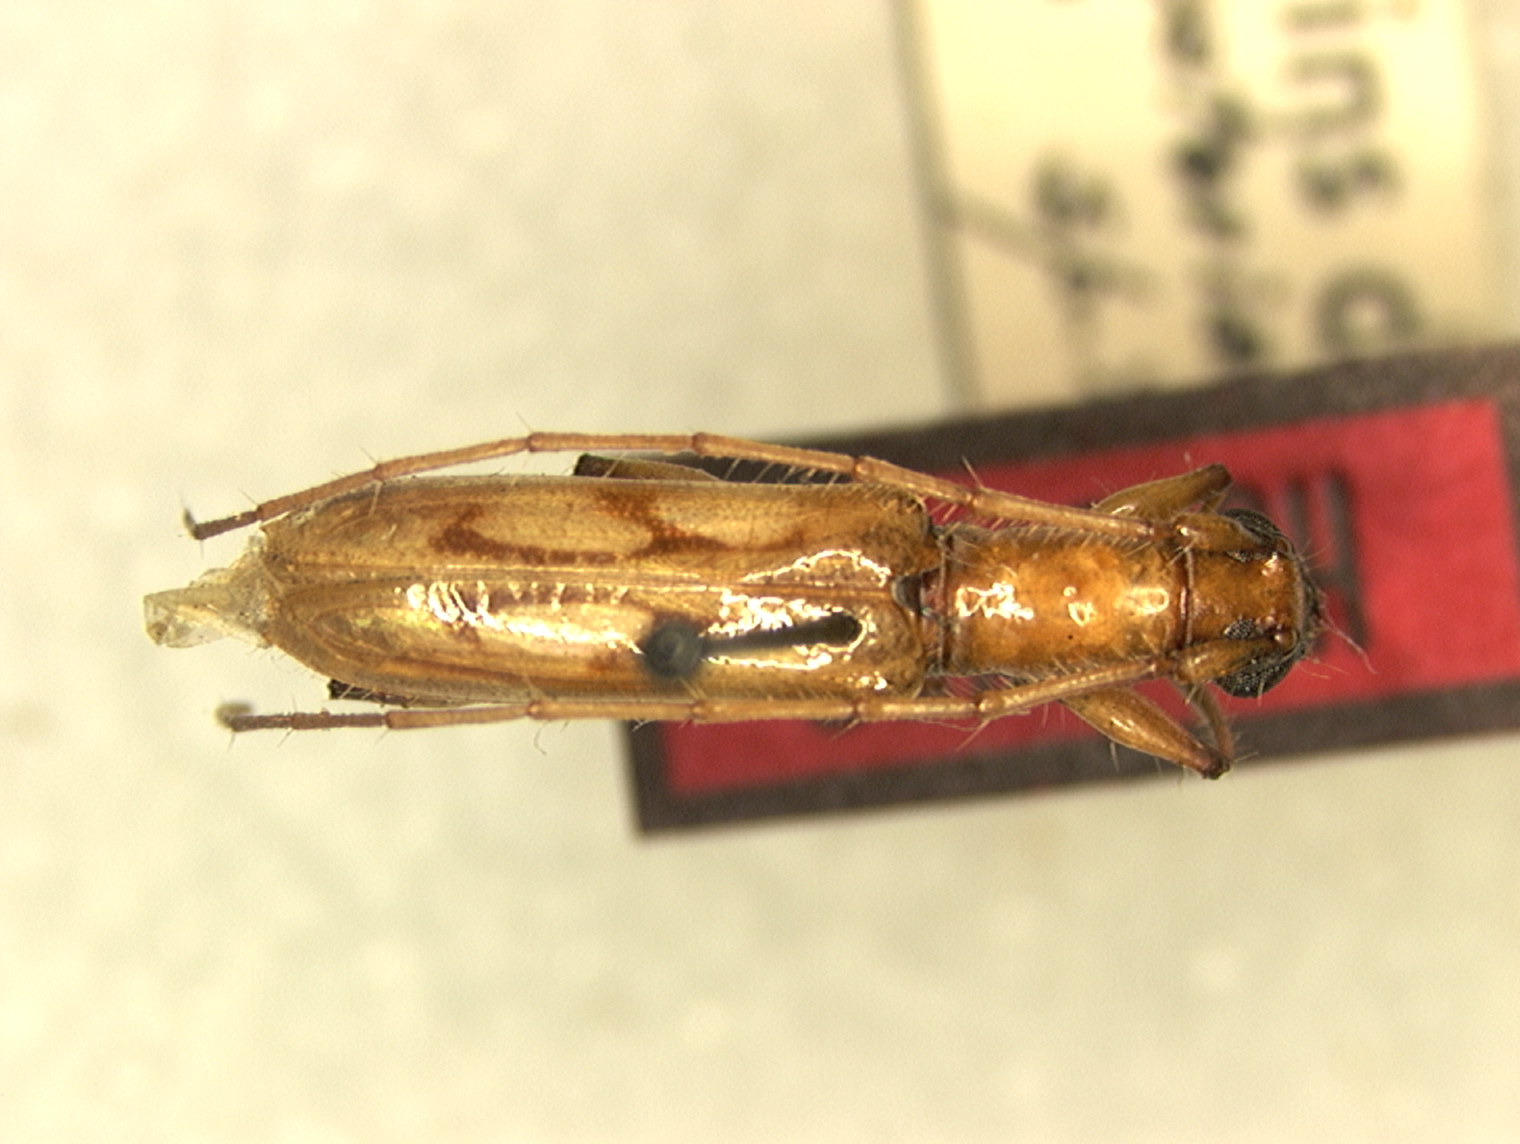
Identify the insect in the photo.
Octoplon equatorianum (also Asynapteron equatorianum)
